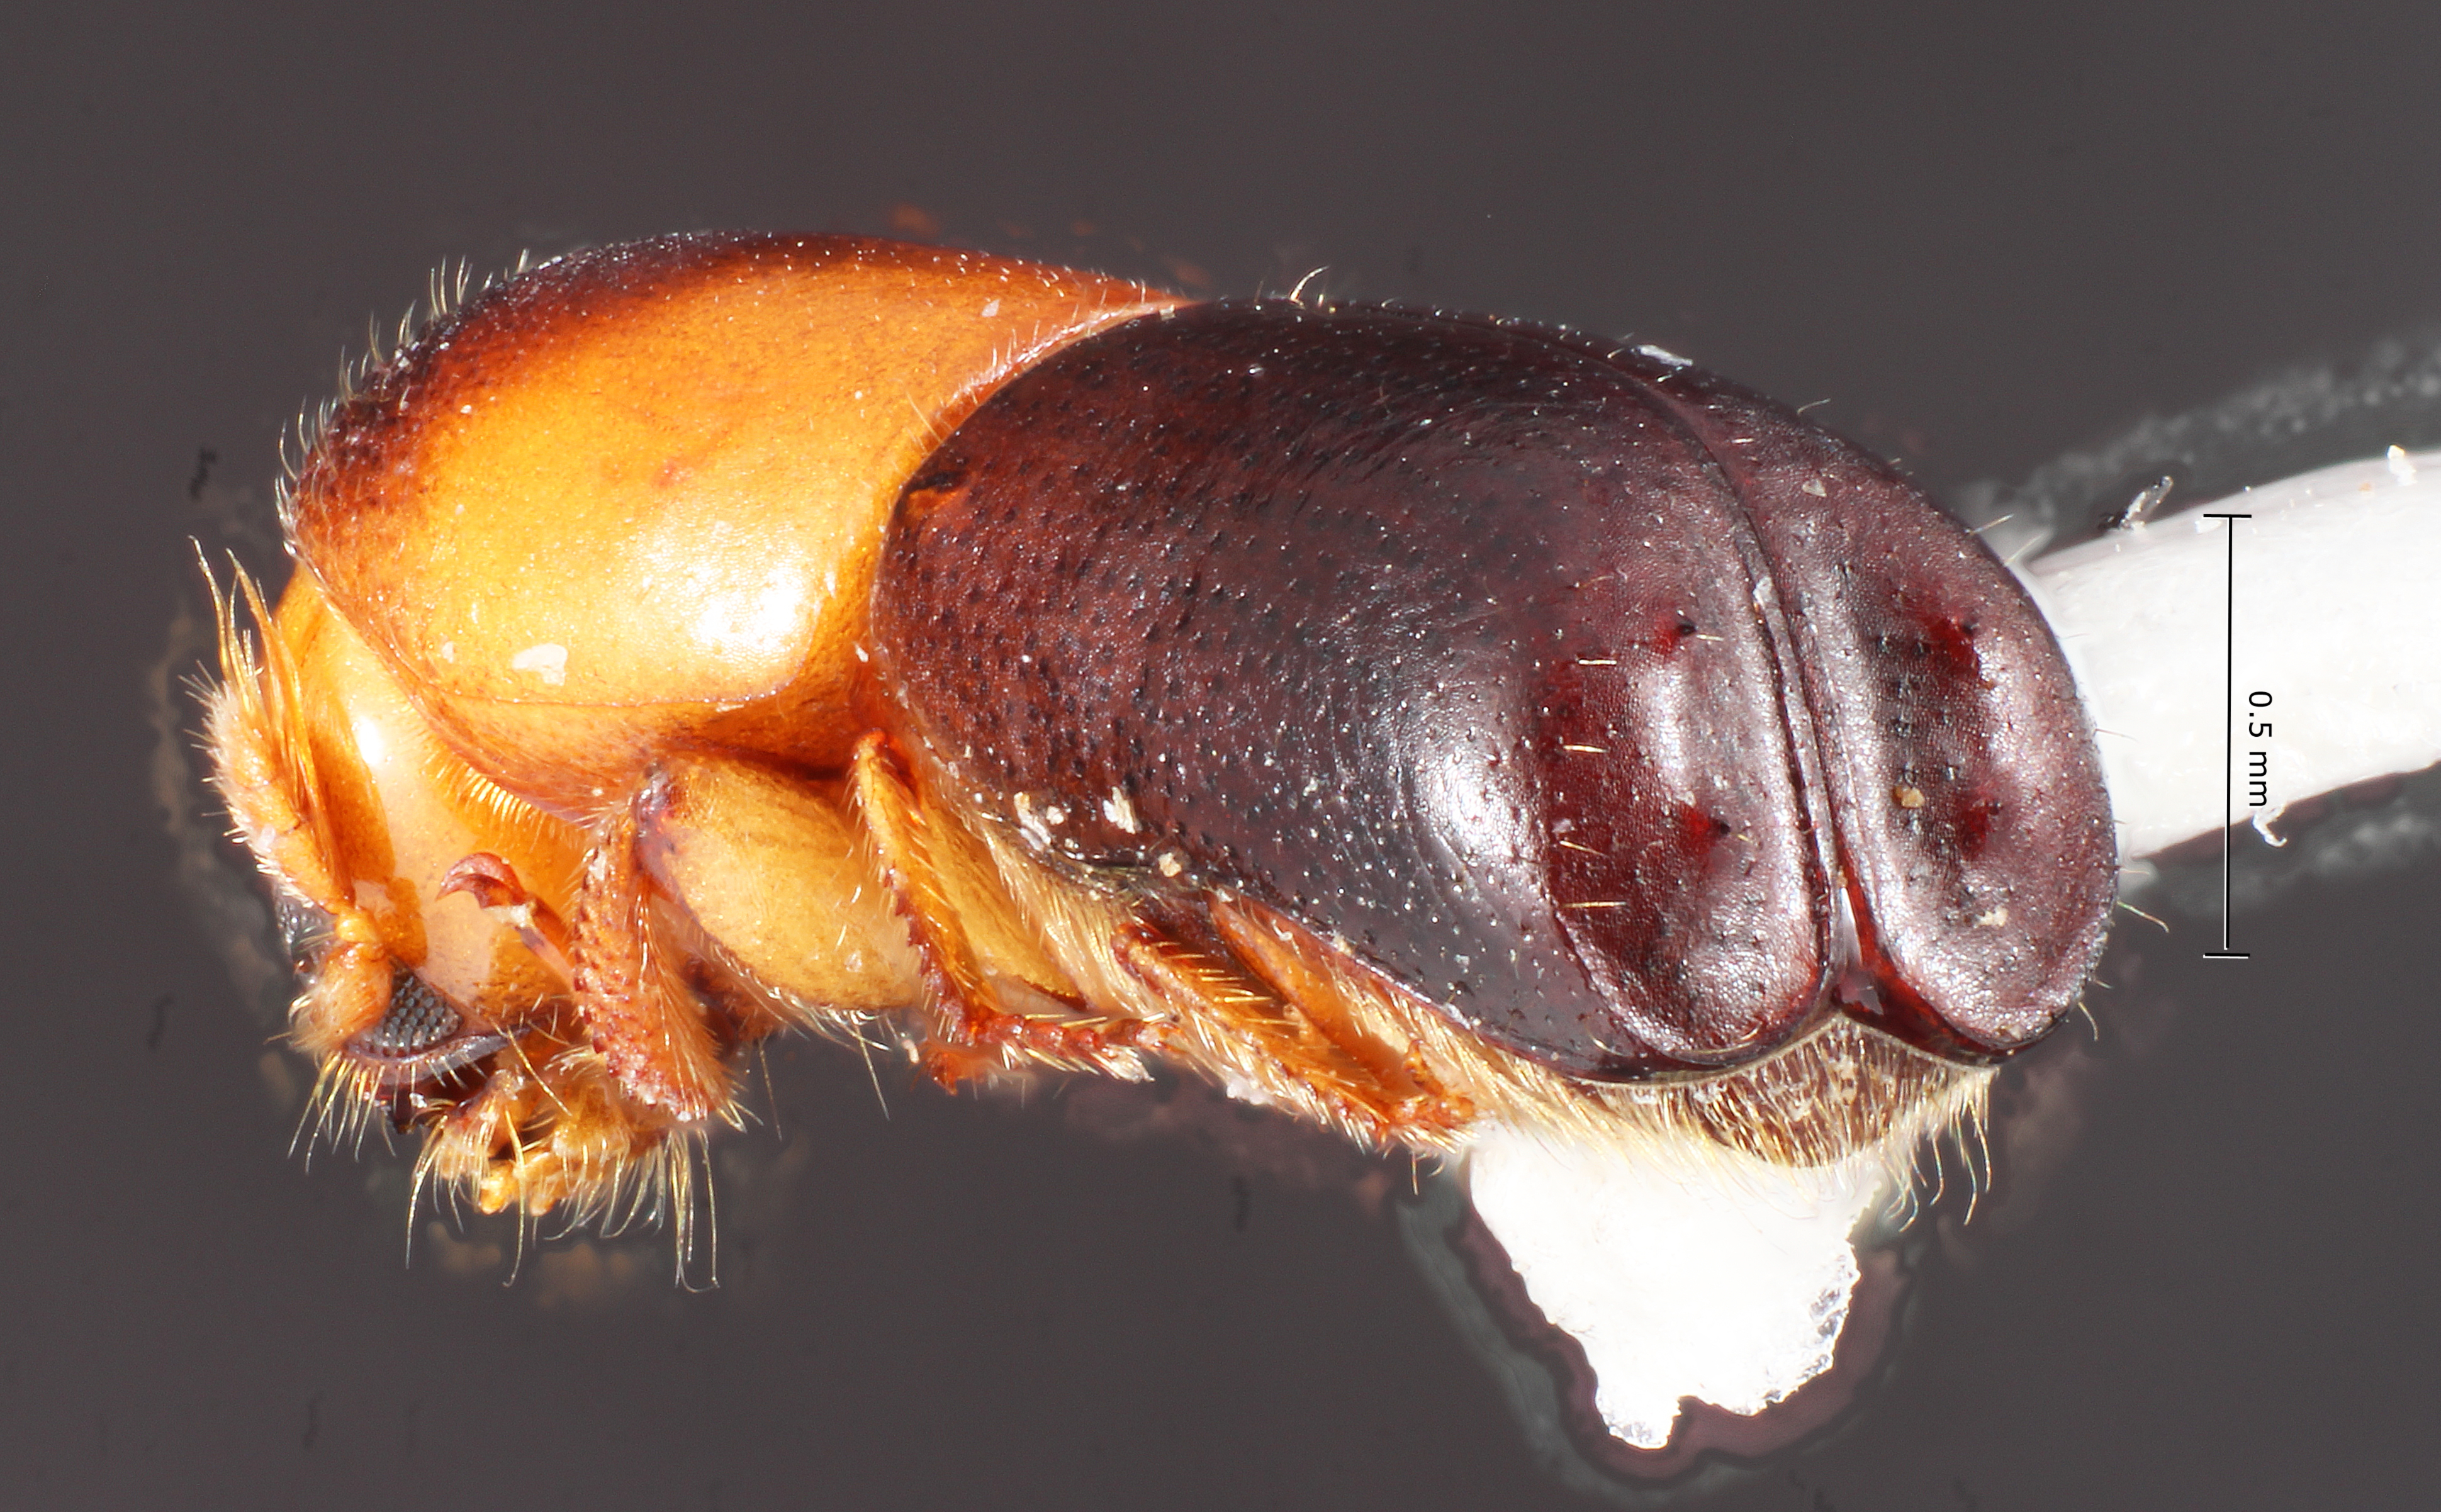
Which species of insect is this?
Monarthrum granulosum
